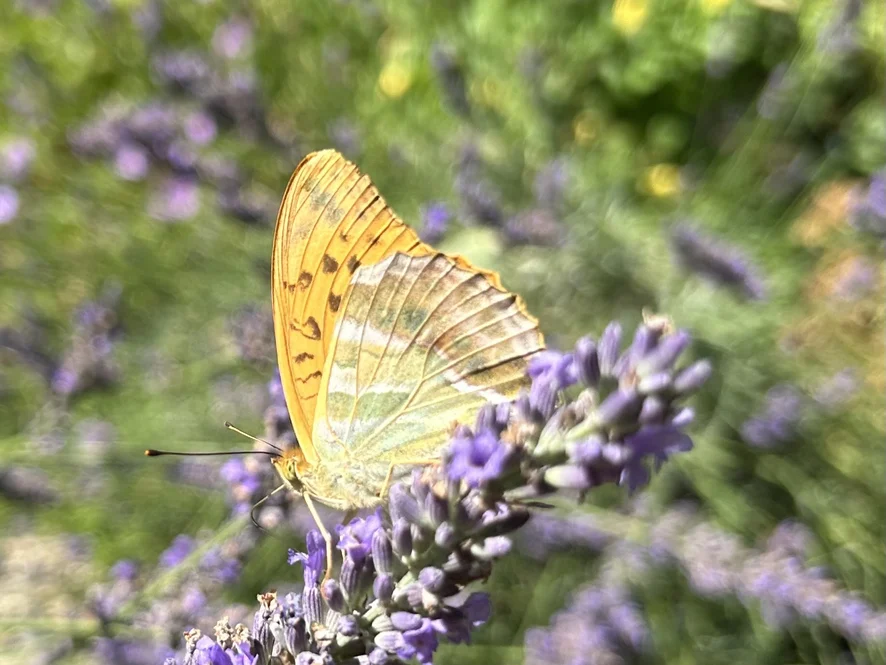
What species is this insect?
Argynnis paphia
